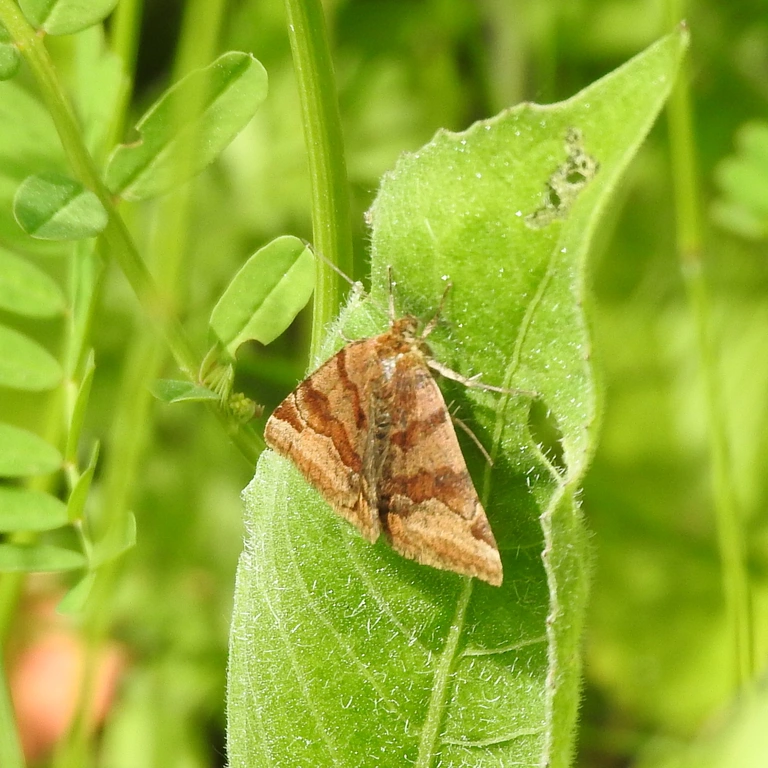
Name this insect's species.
Euclidia glyphica
